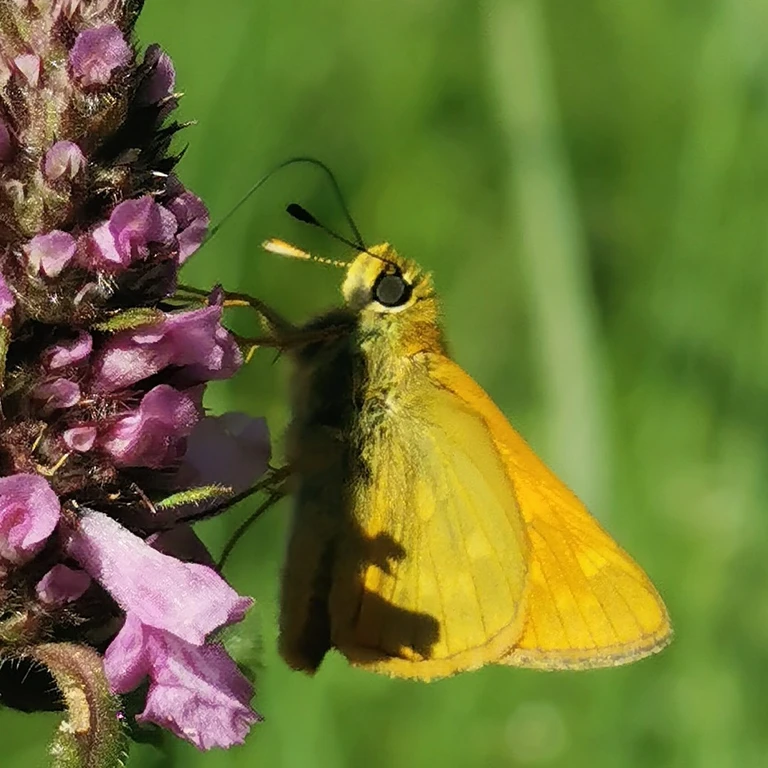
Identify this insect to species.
Ochlodes sylvanus (also Ochlodes venata)
